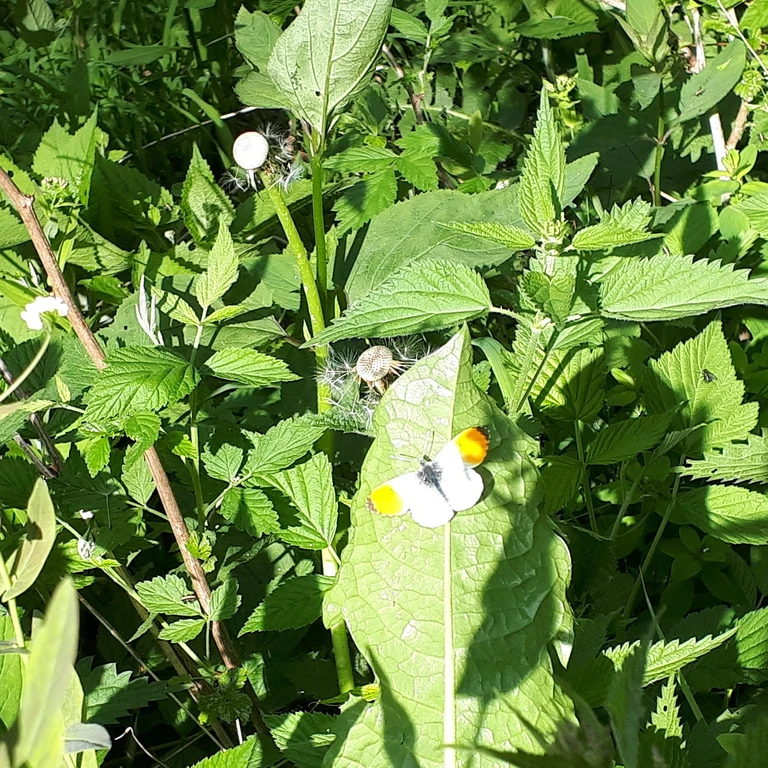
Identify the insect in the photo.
Anthocharis cardamines
